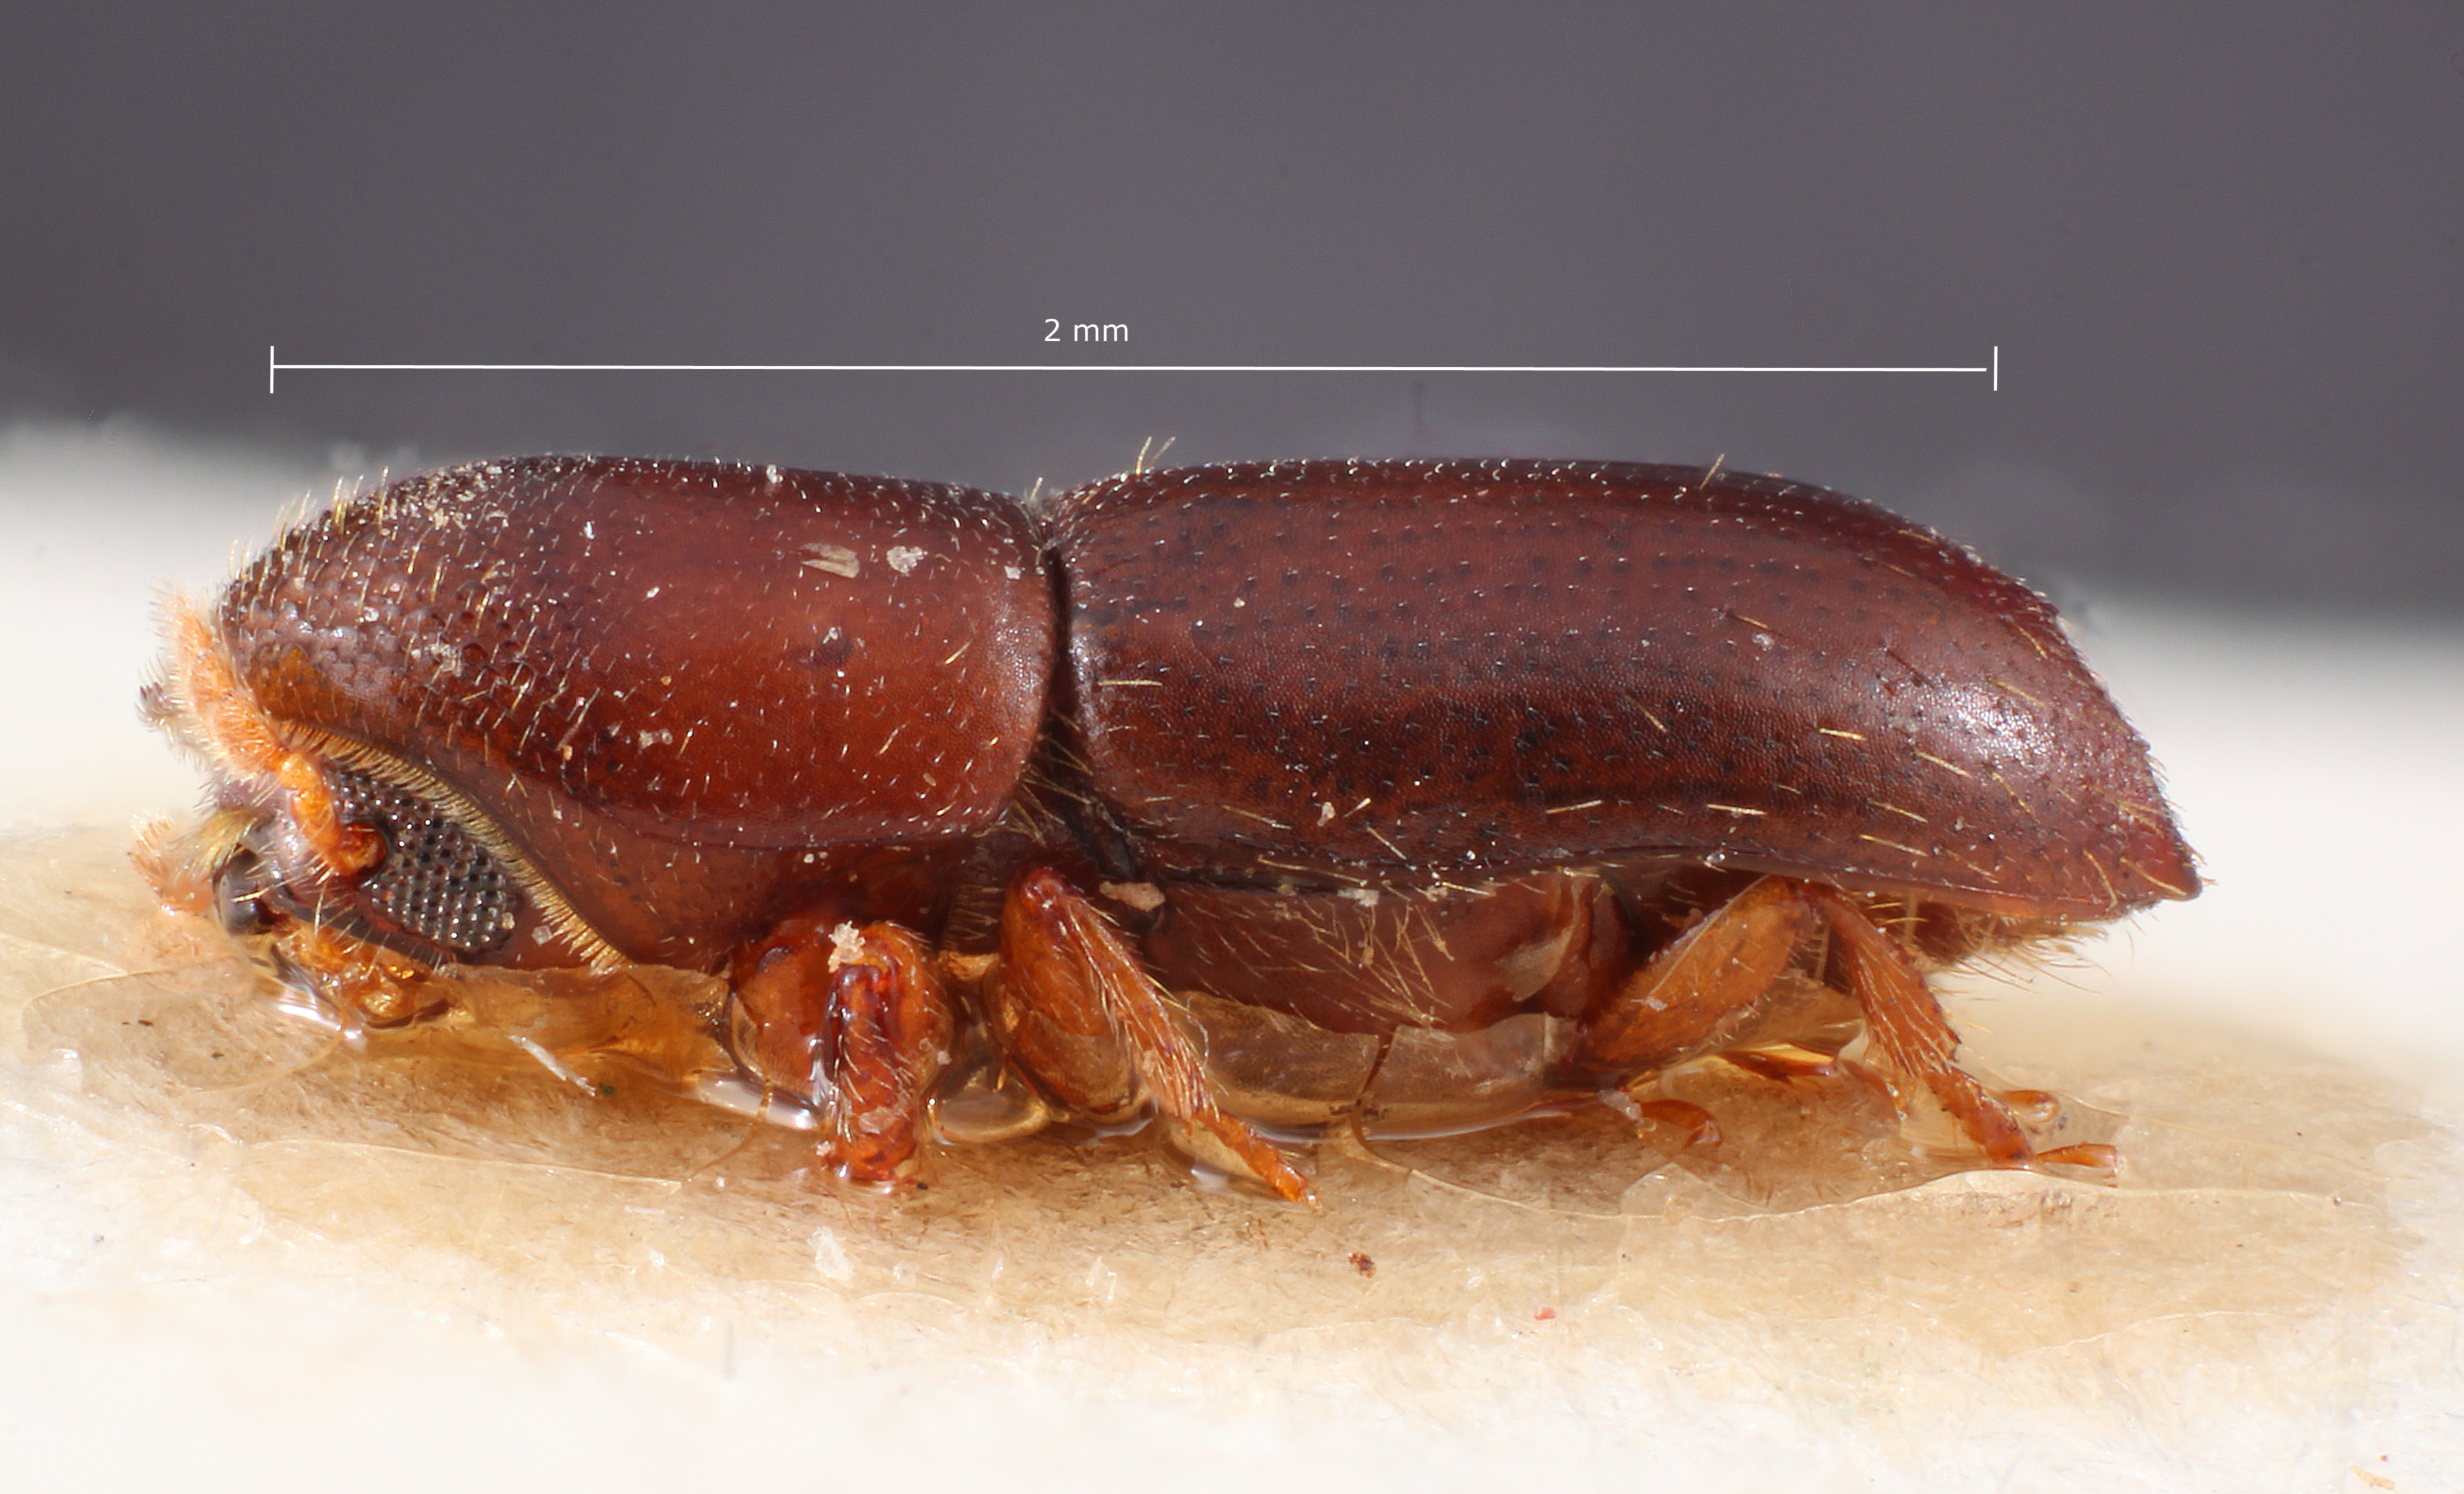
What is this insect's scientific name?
Monarthrum subimpressum
